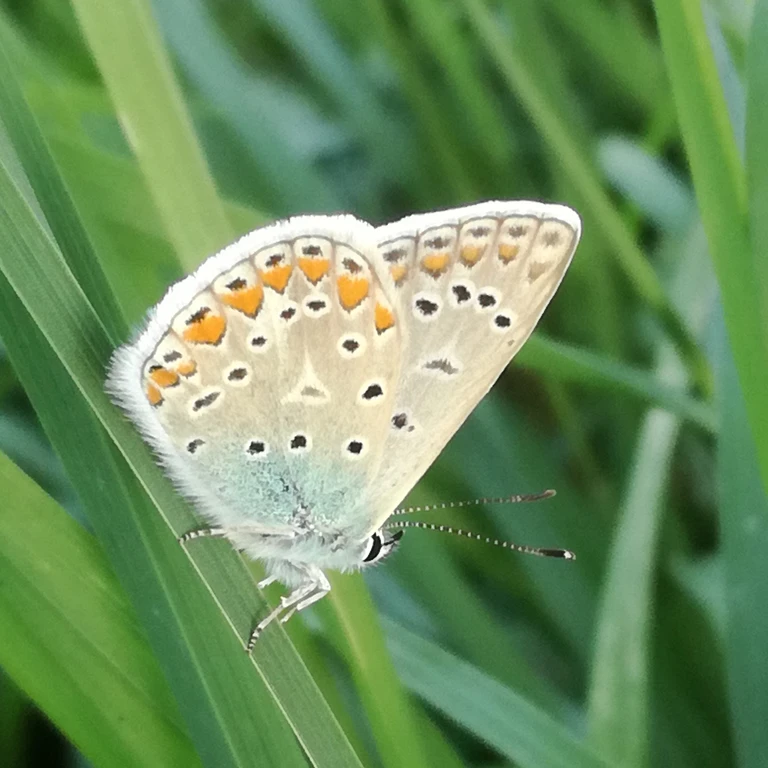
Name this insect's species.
Polyommatus icarus
